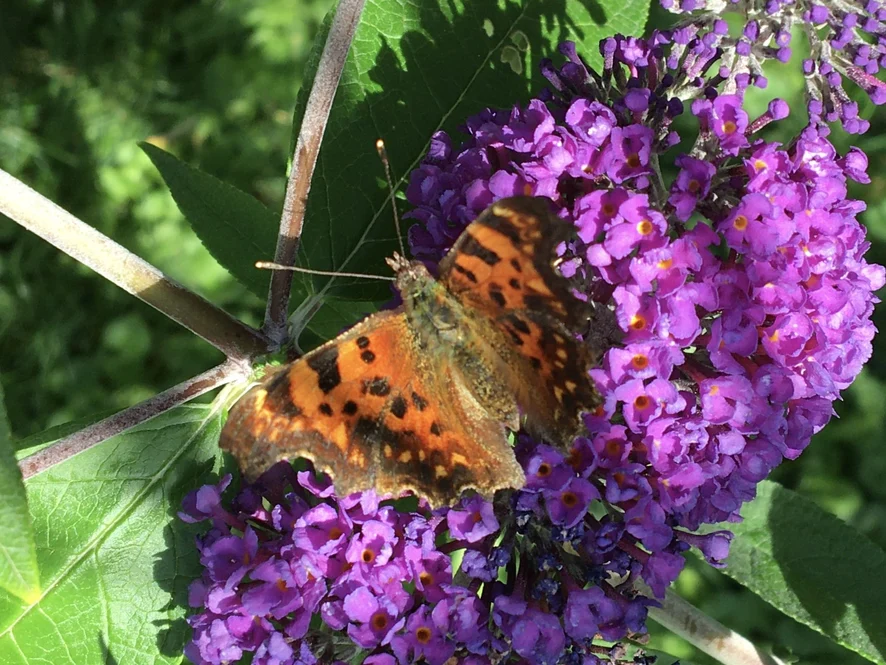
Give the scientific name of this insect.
Polygonia c-album
